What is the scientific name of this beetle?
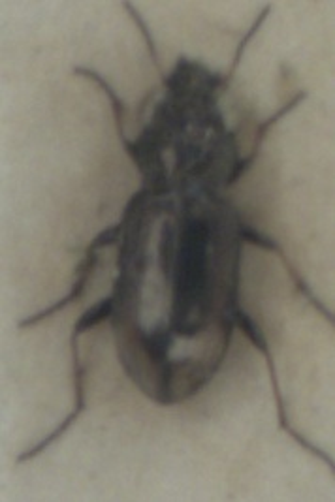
Notiophilus biguttatus
